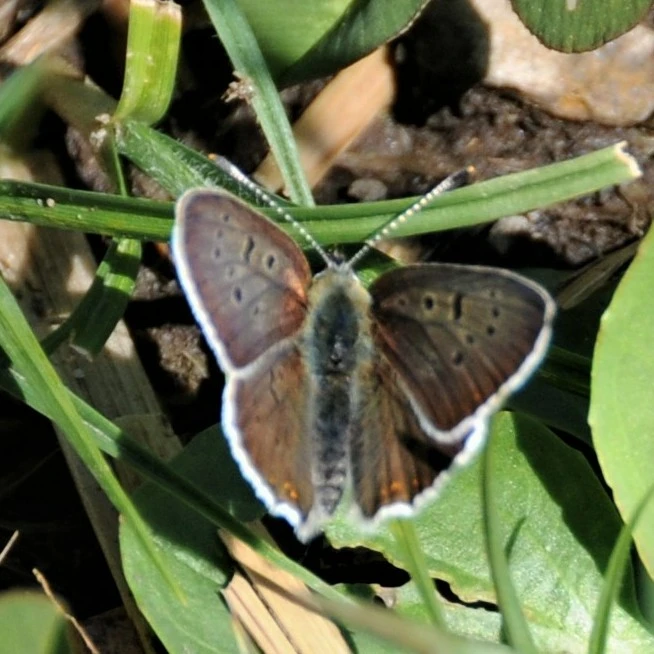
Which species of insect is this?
Lycaena tityrus (also Loweia tityrus)
